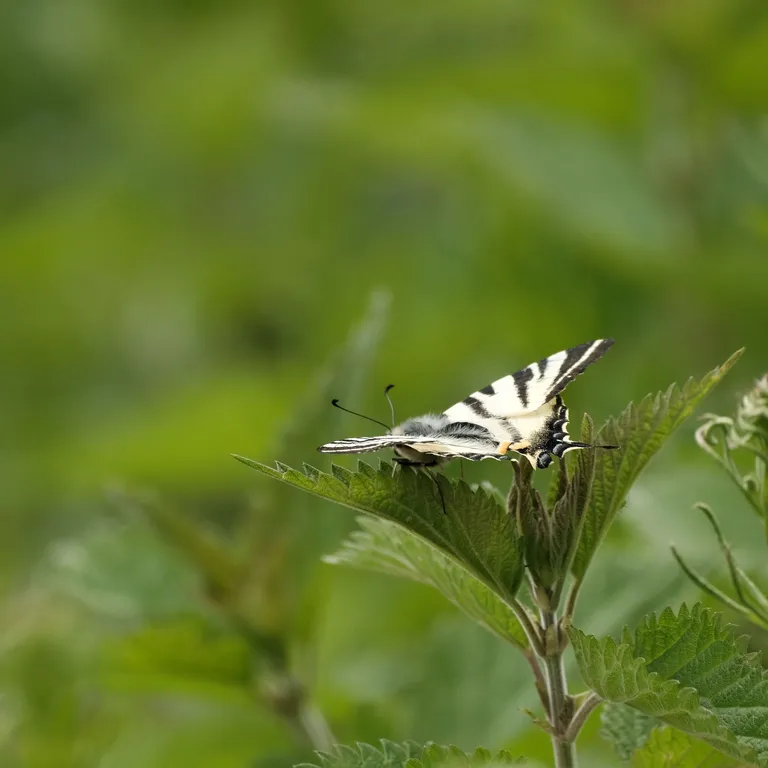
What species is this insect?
Iphiclides podalirius
